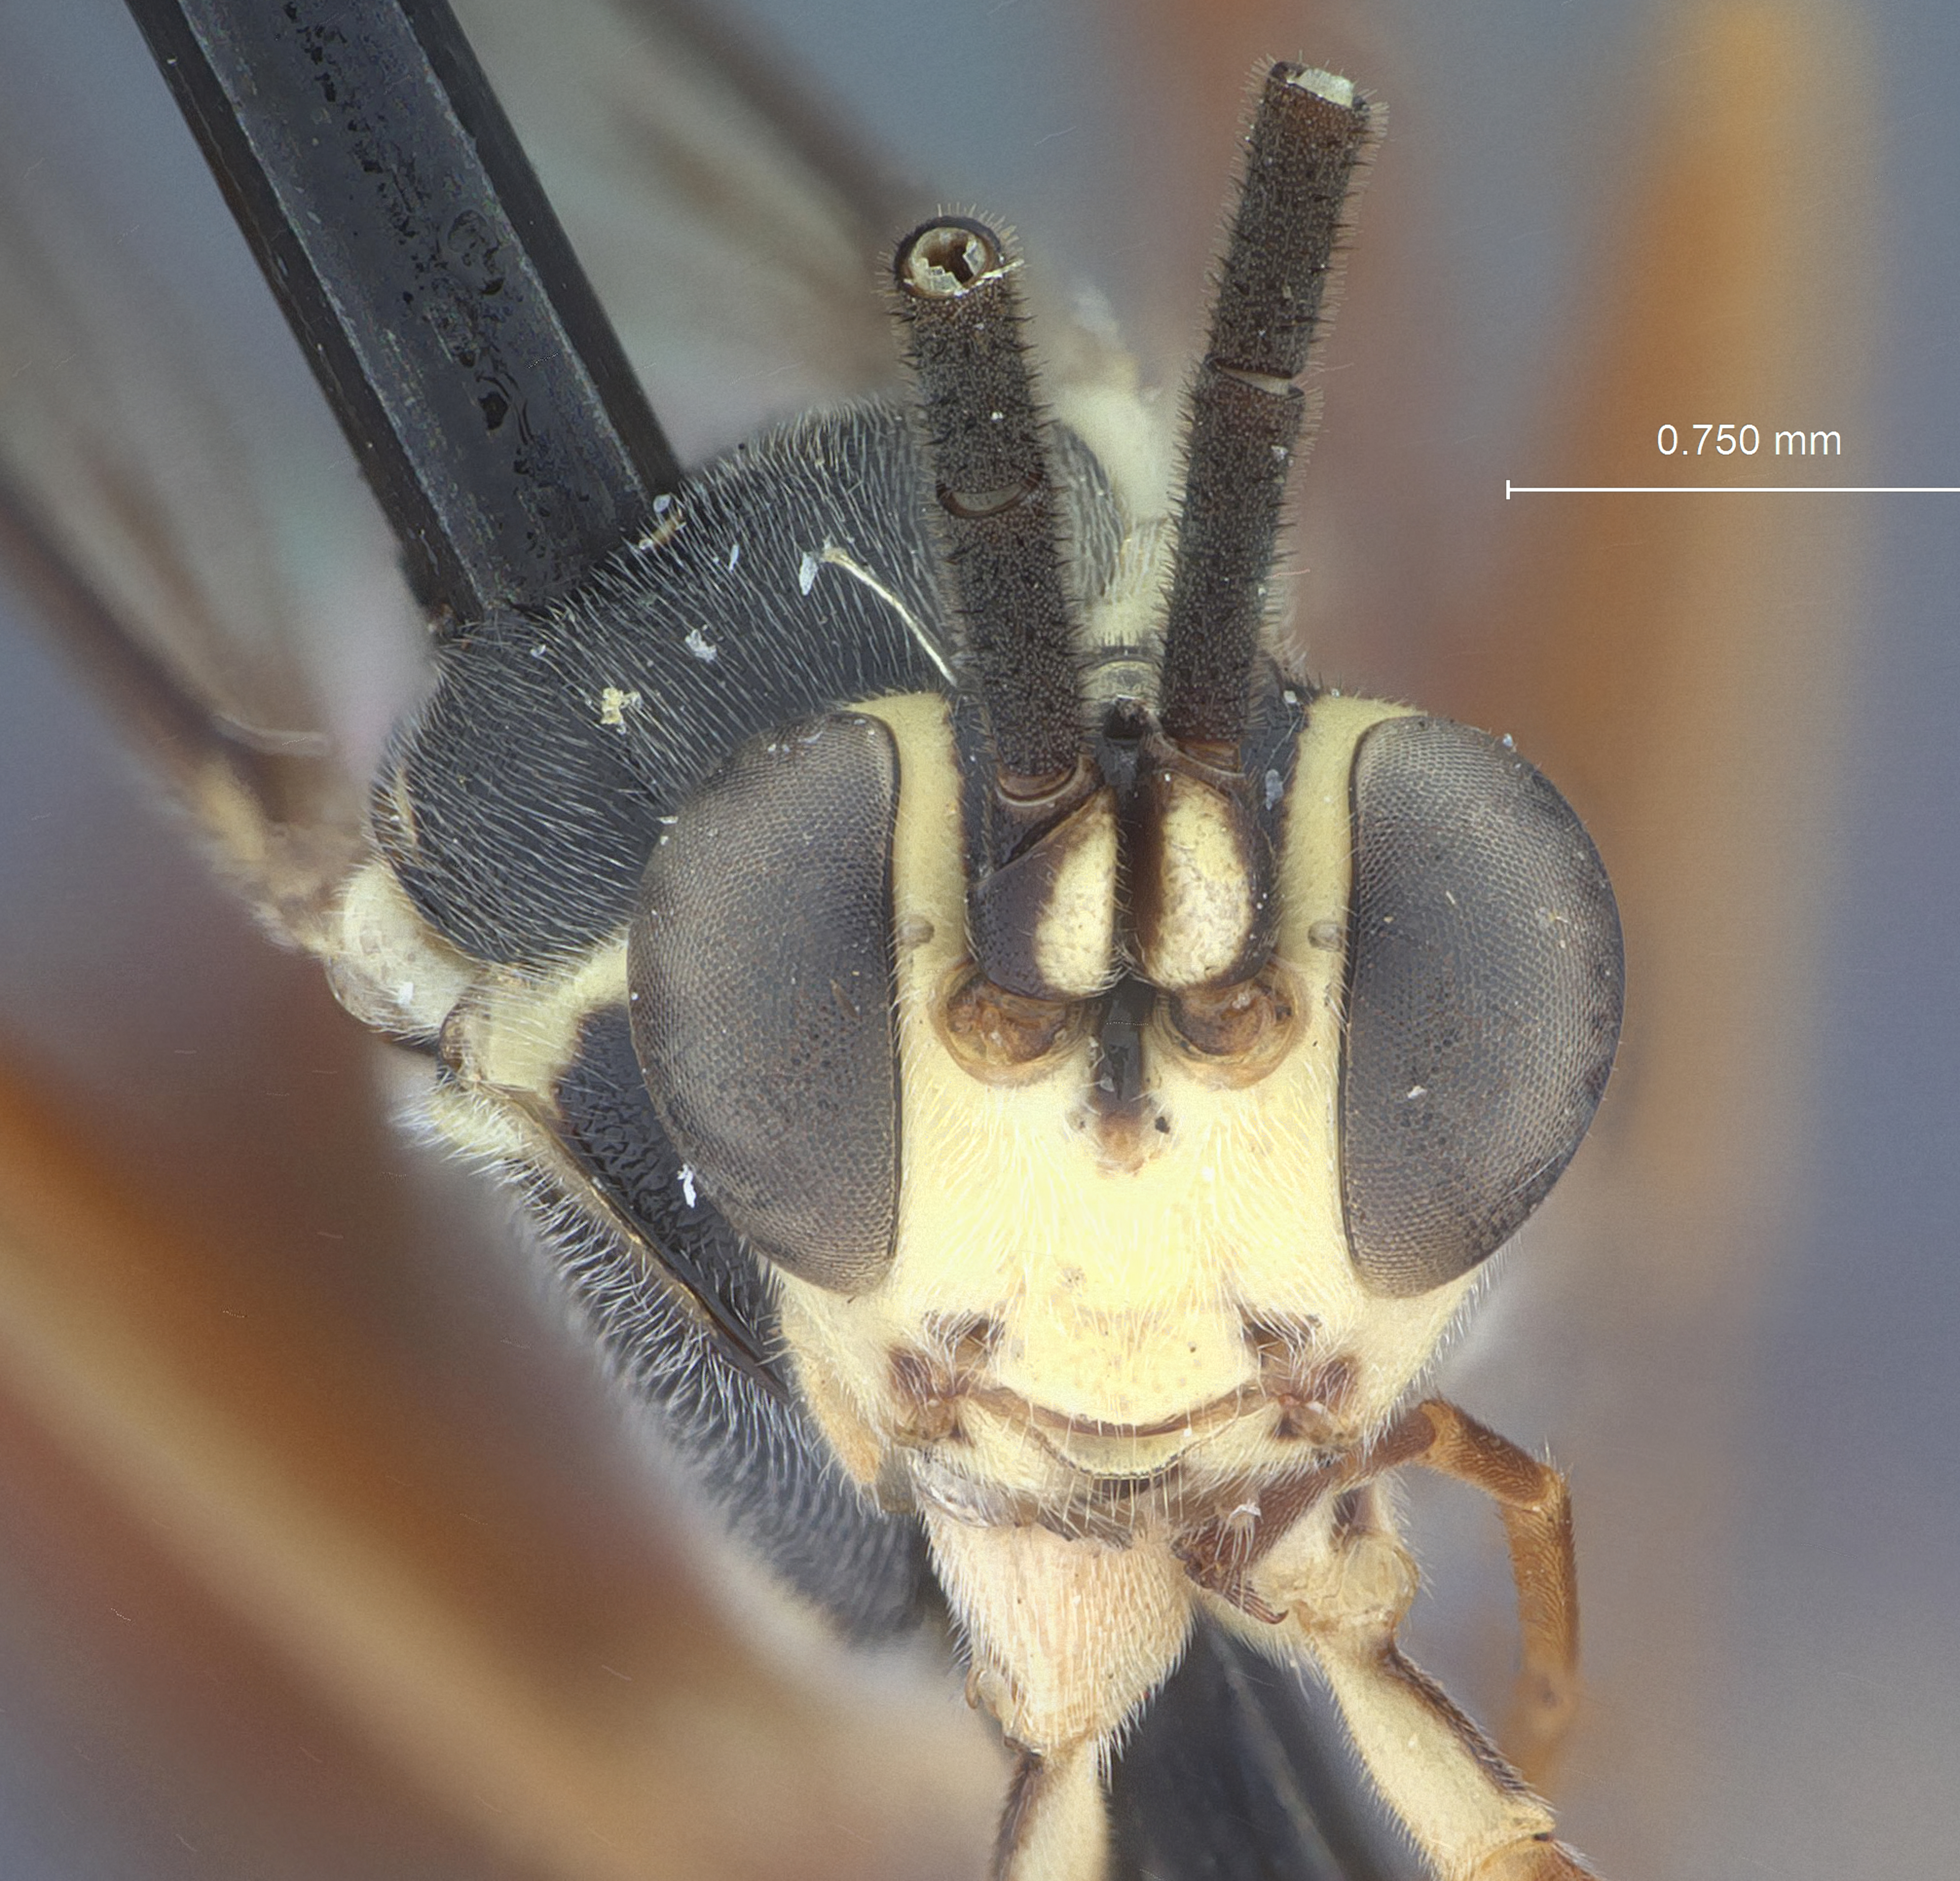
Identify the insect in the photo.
Habrocryptoides virgeus
